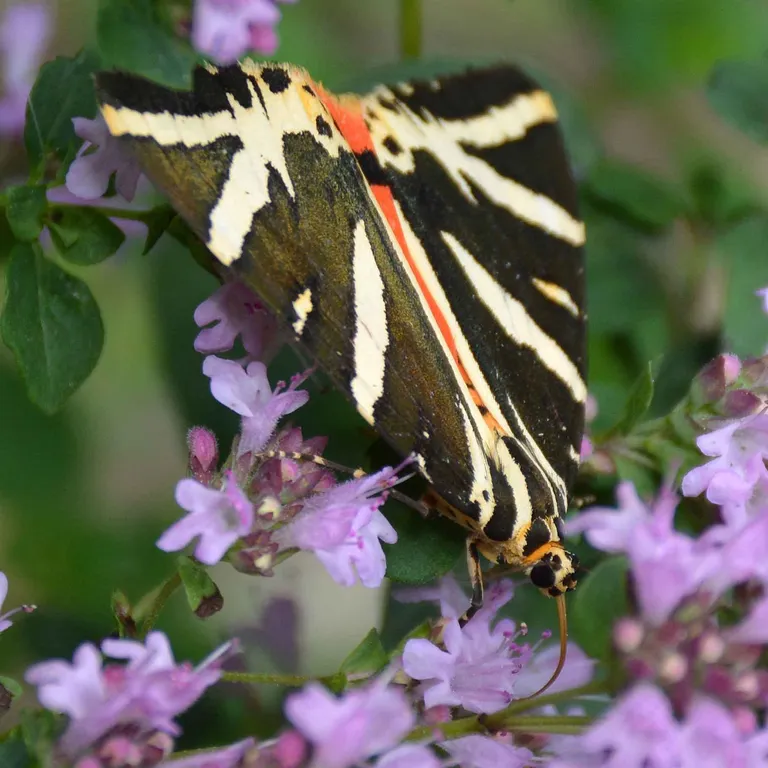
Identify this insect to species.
Euplagia quadripunctaria
